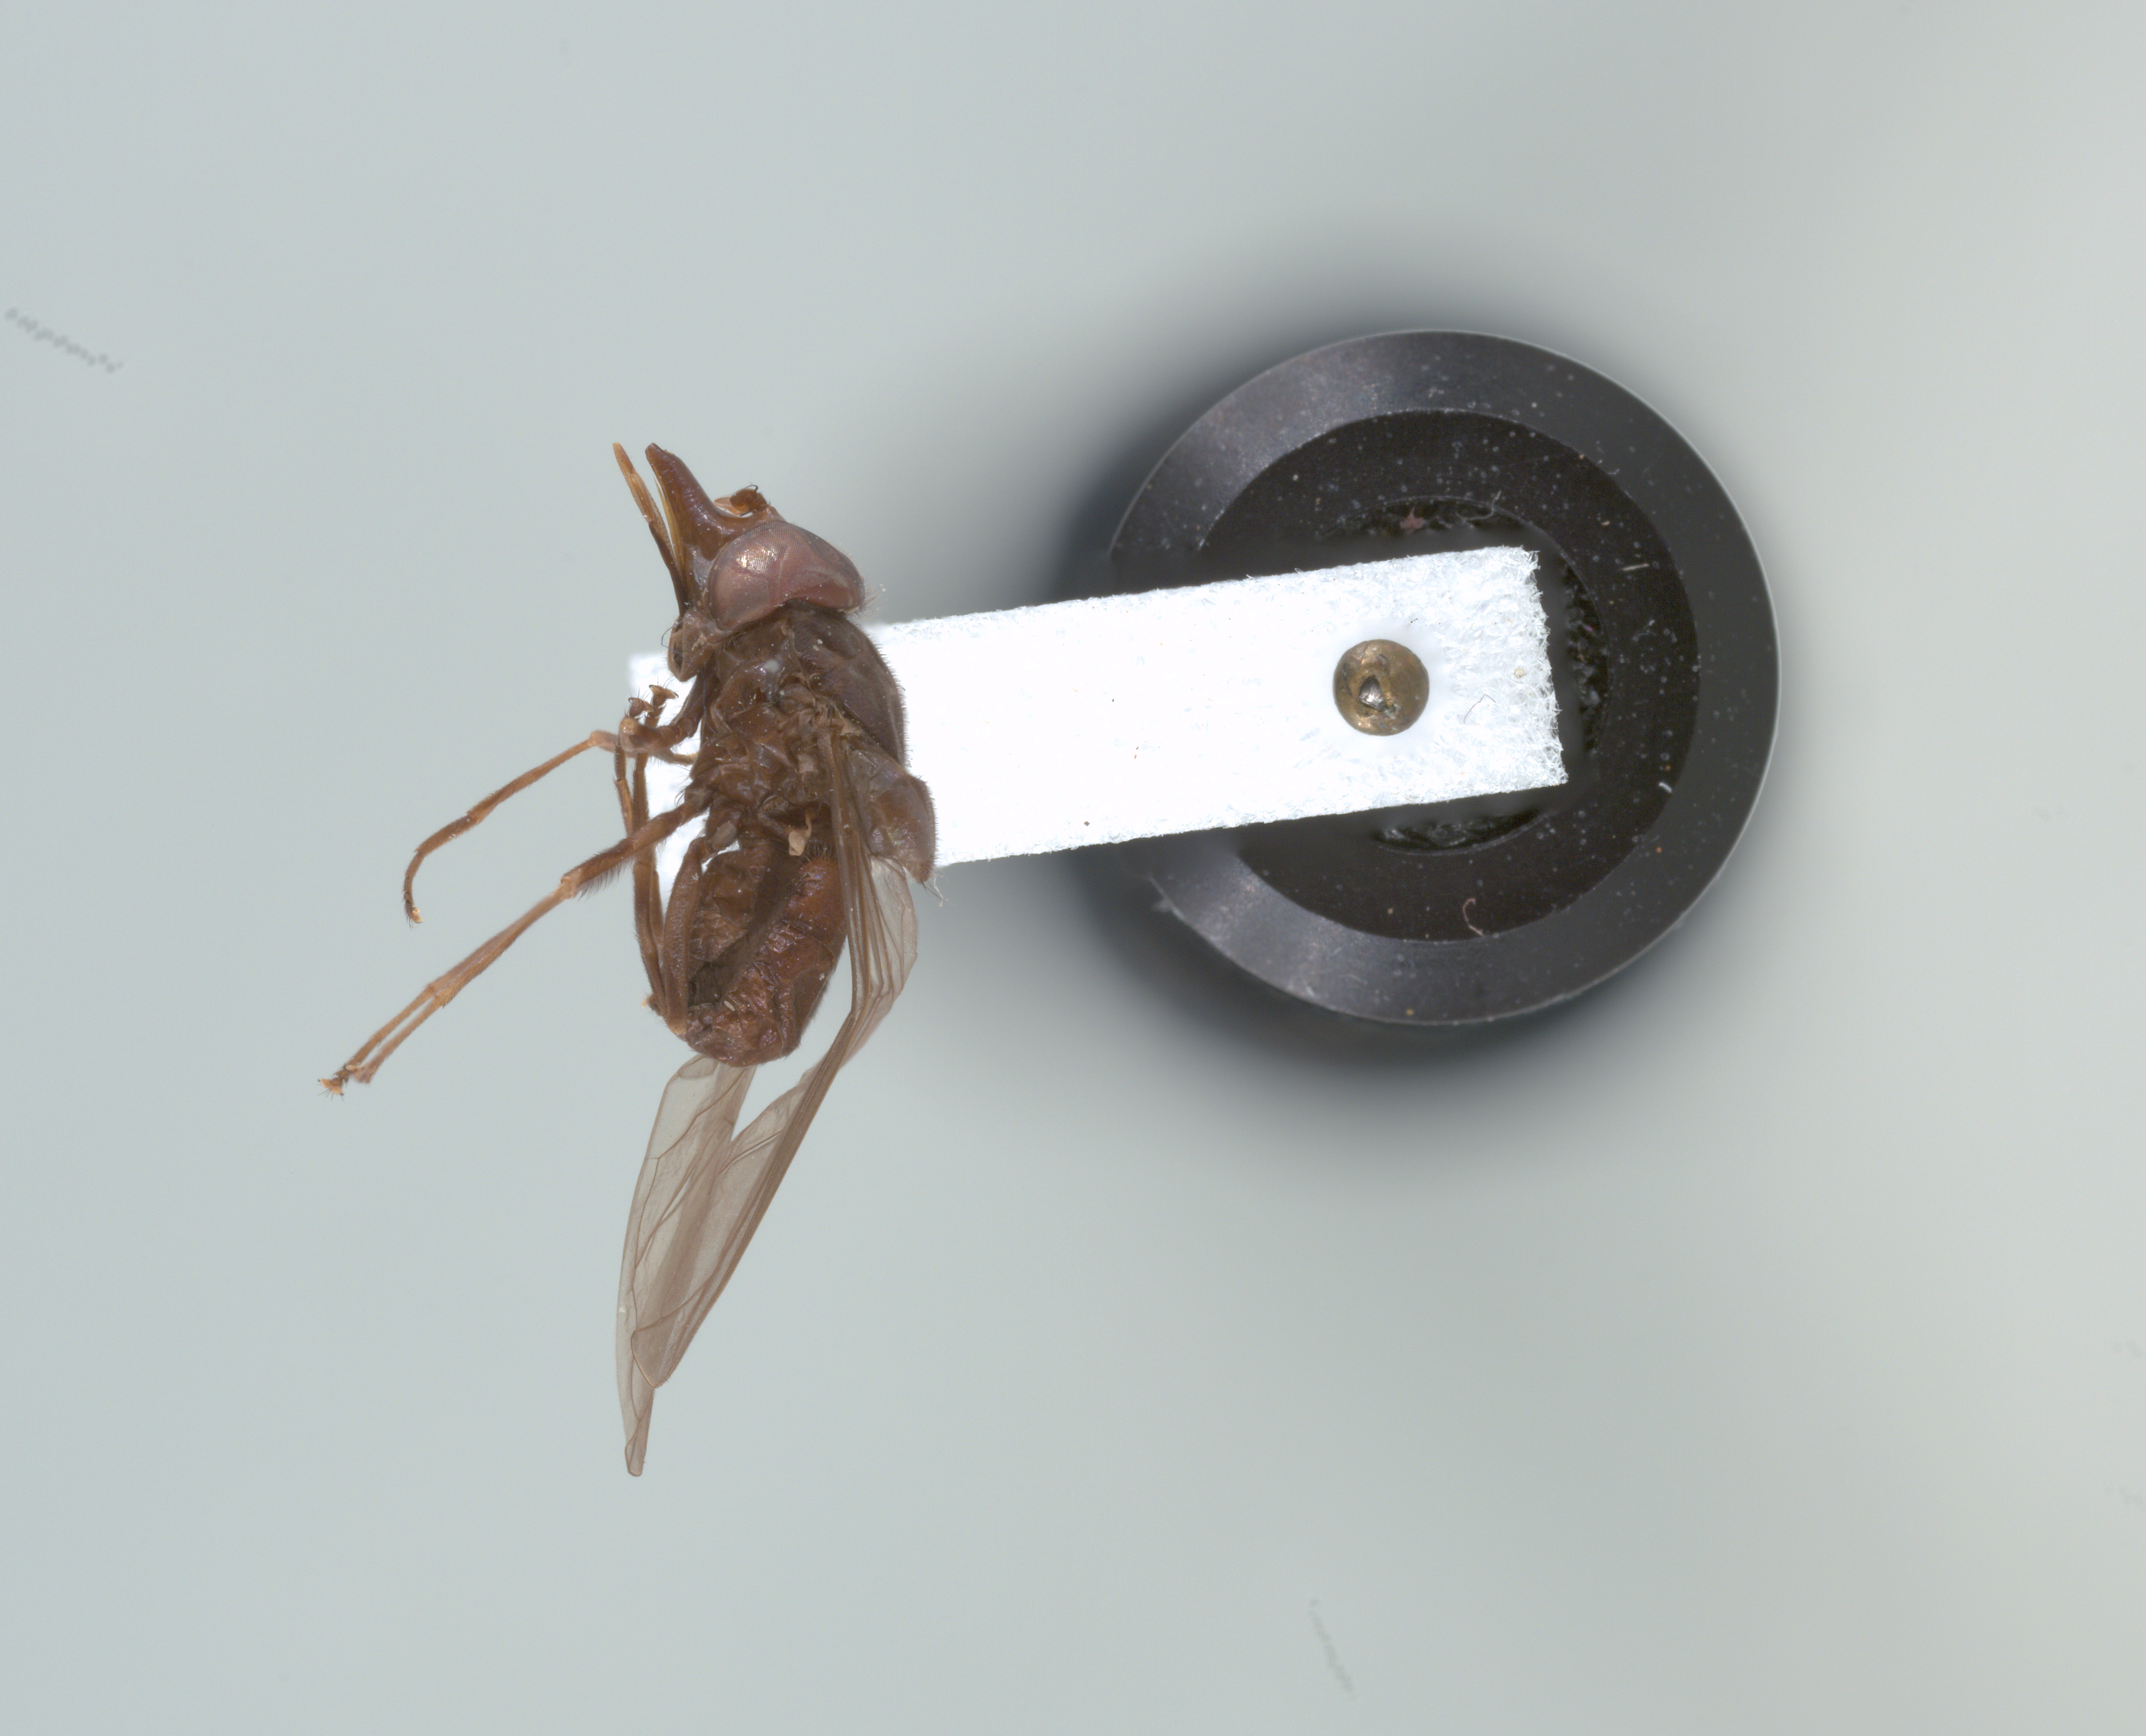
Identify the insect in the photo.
Rhingia cyanoprora
